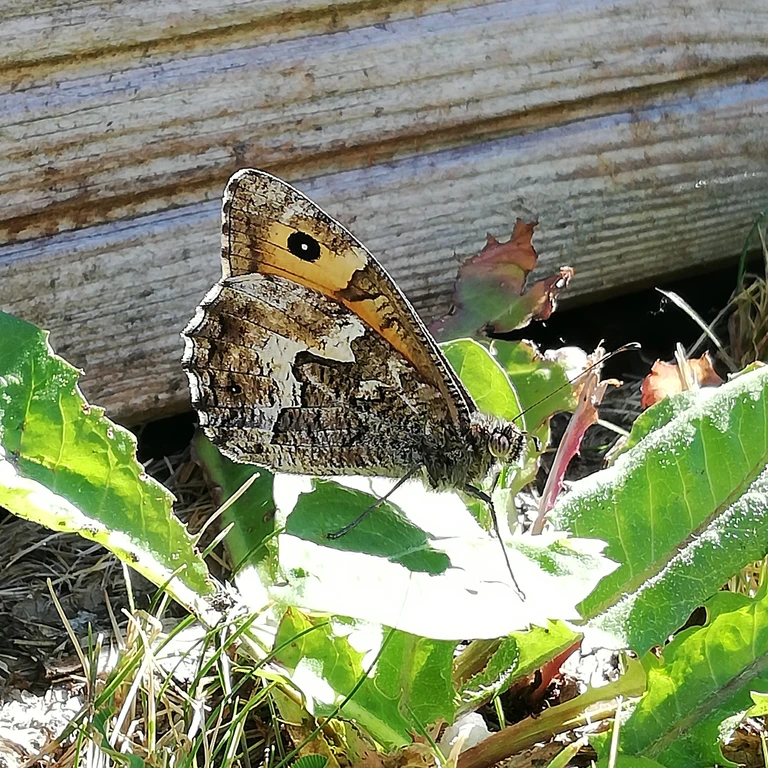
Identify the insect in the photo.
Hipparchia semele
